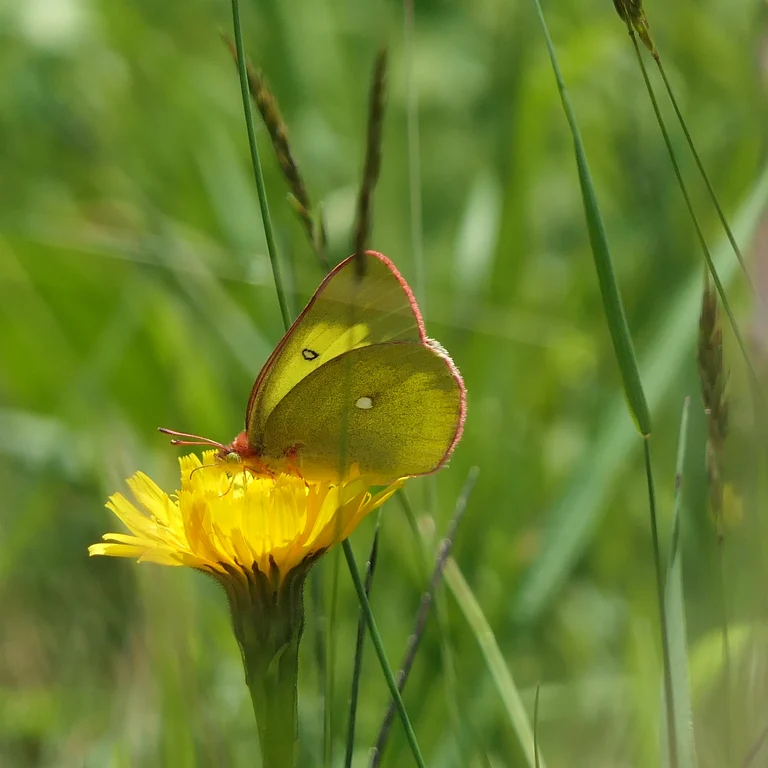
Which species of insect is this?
Colias palaeno
